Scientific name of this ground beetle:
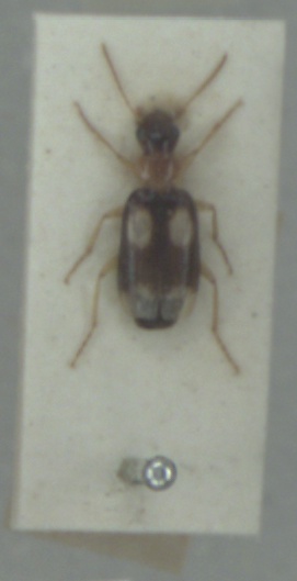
Dromius quadrimaculatus
